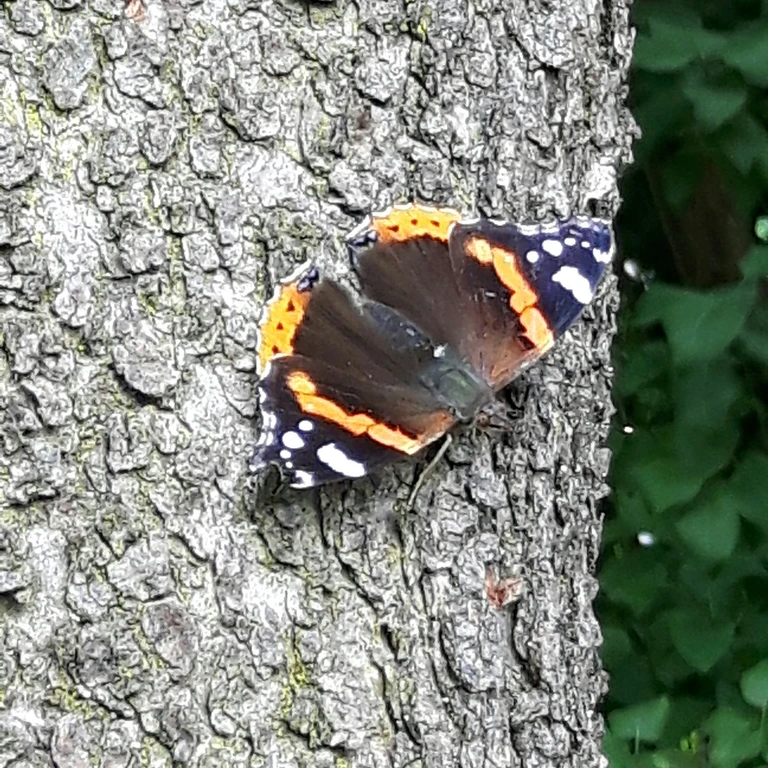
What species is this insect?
Vanessa atalanta
